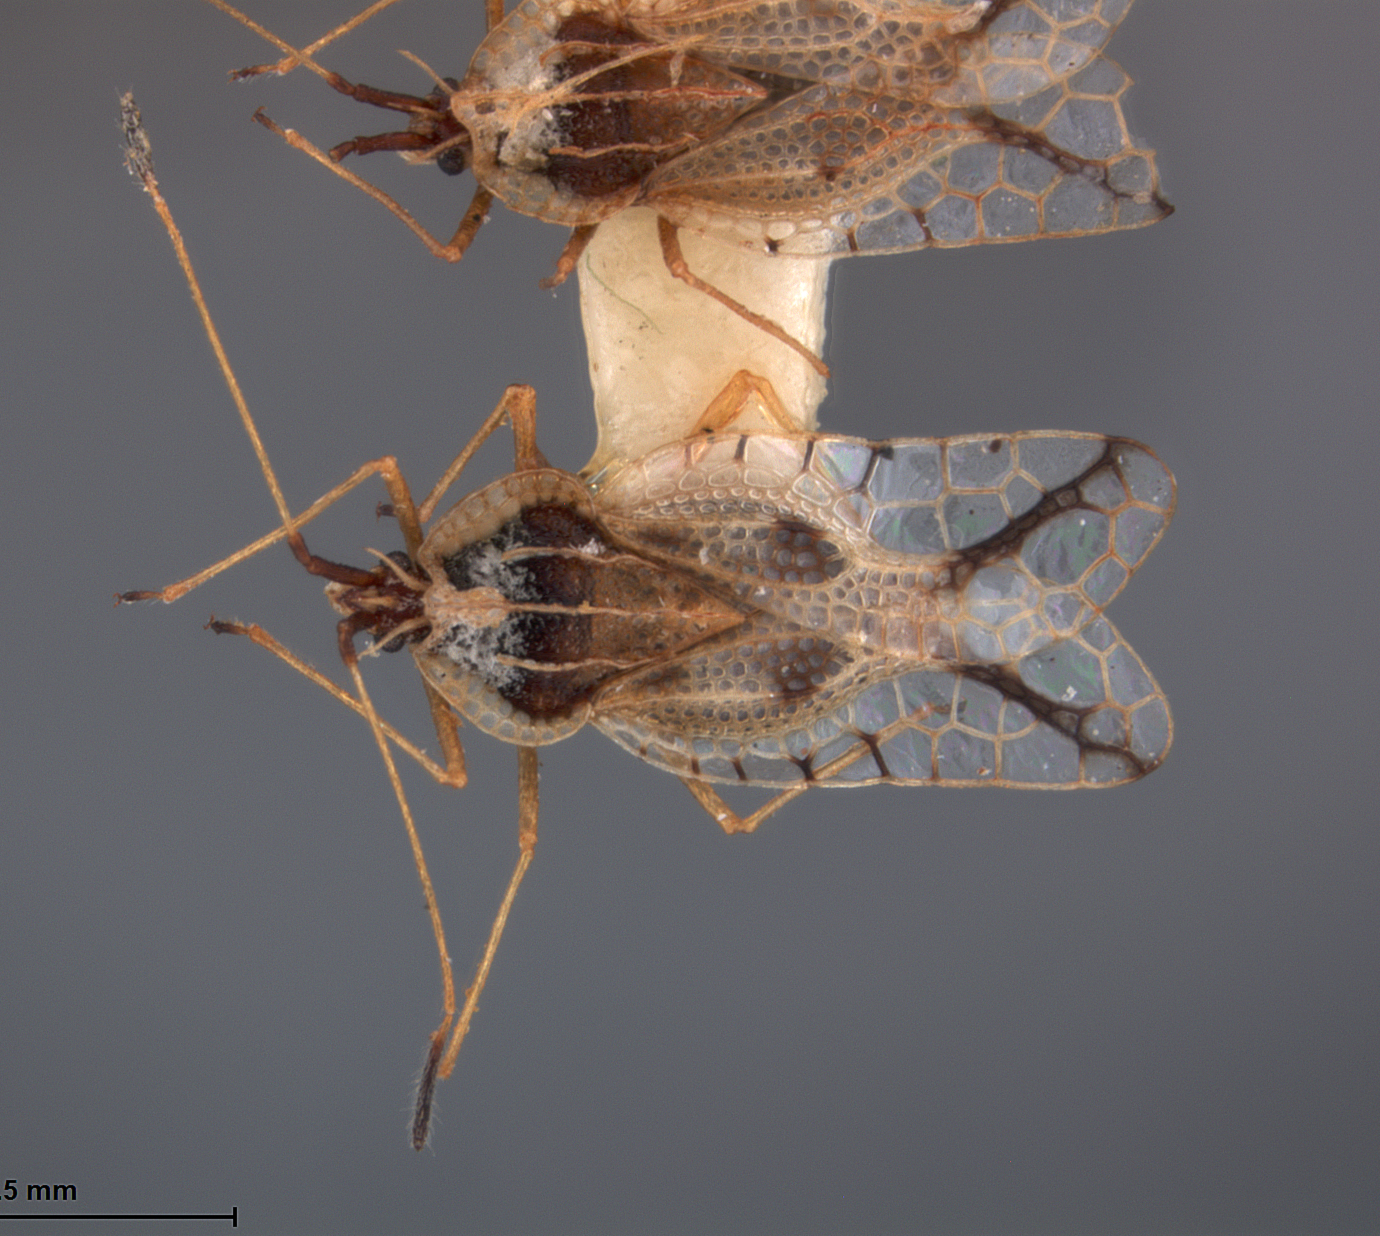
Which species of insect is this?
Gargaphia schulzei
